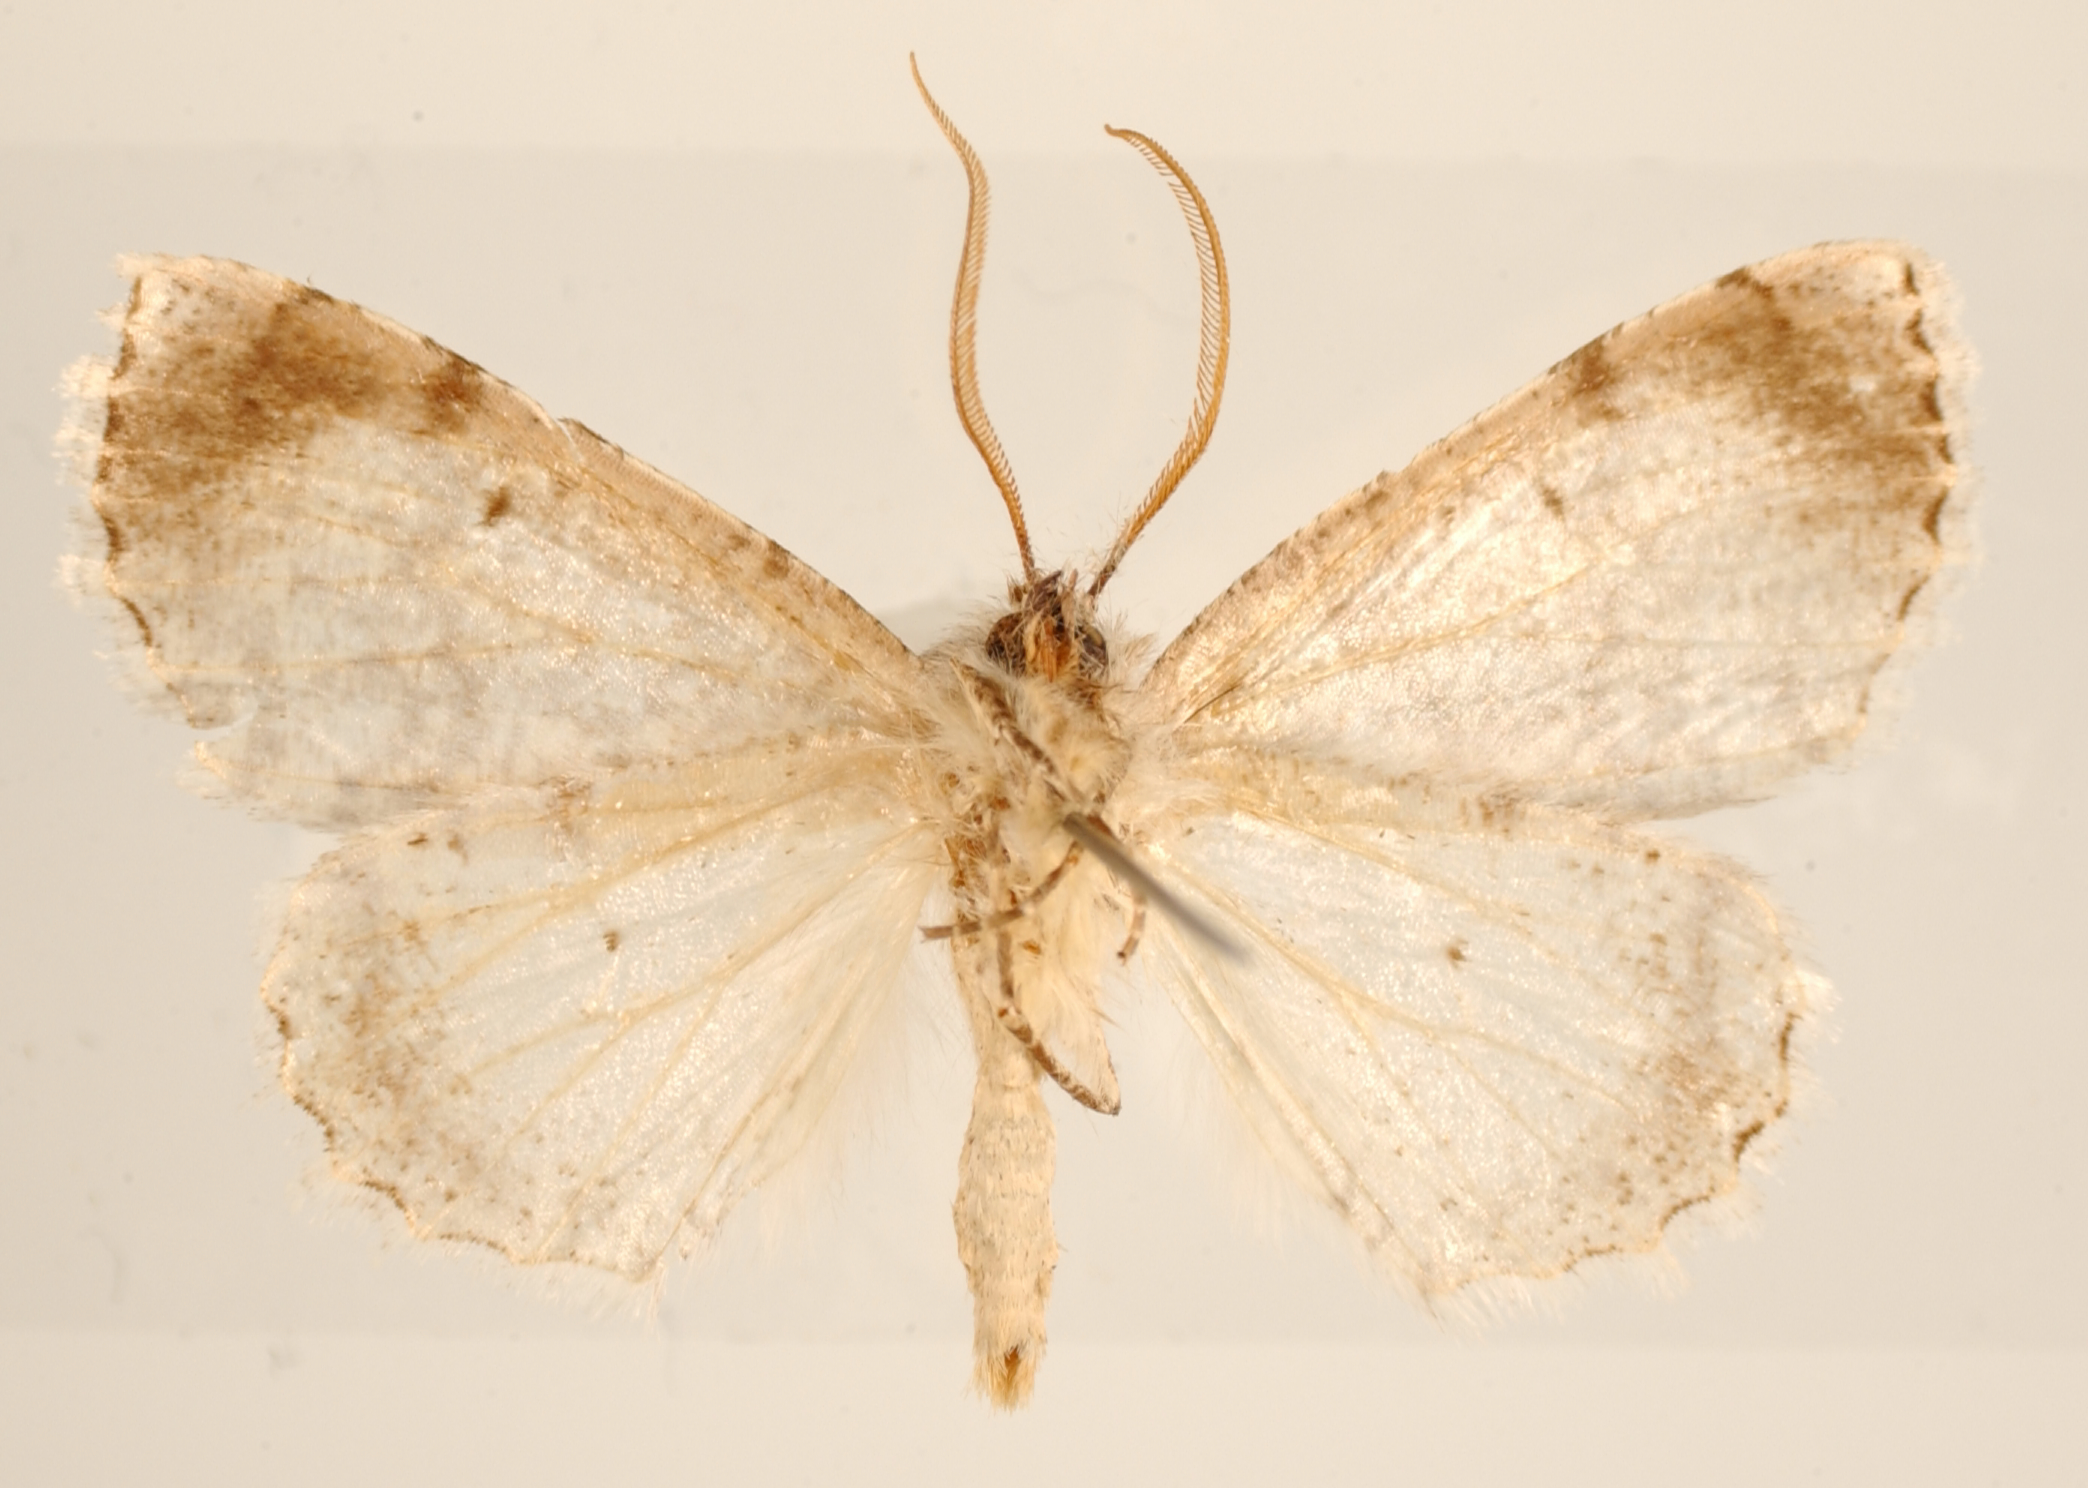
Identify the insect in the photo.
Brachyctenistis pallescens
